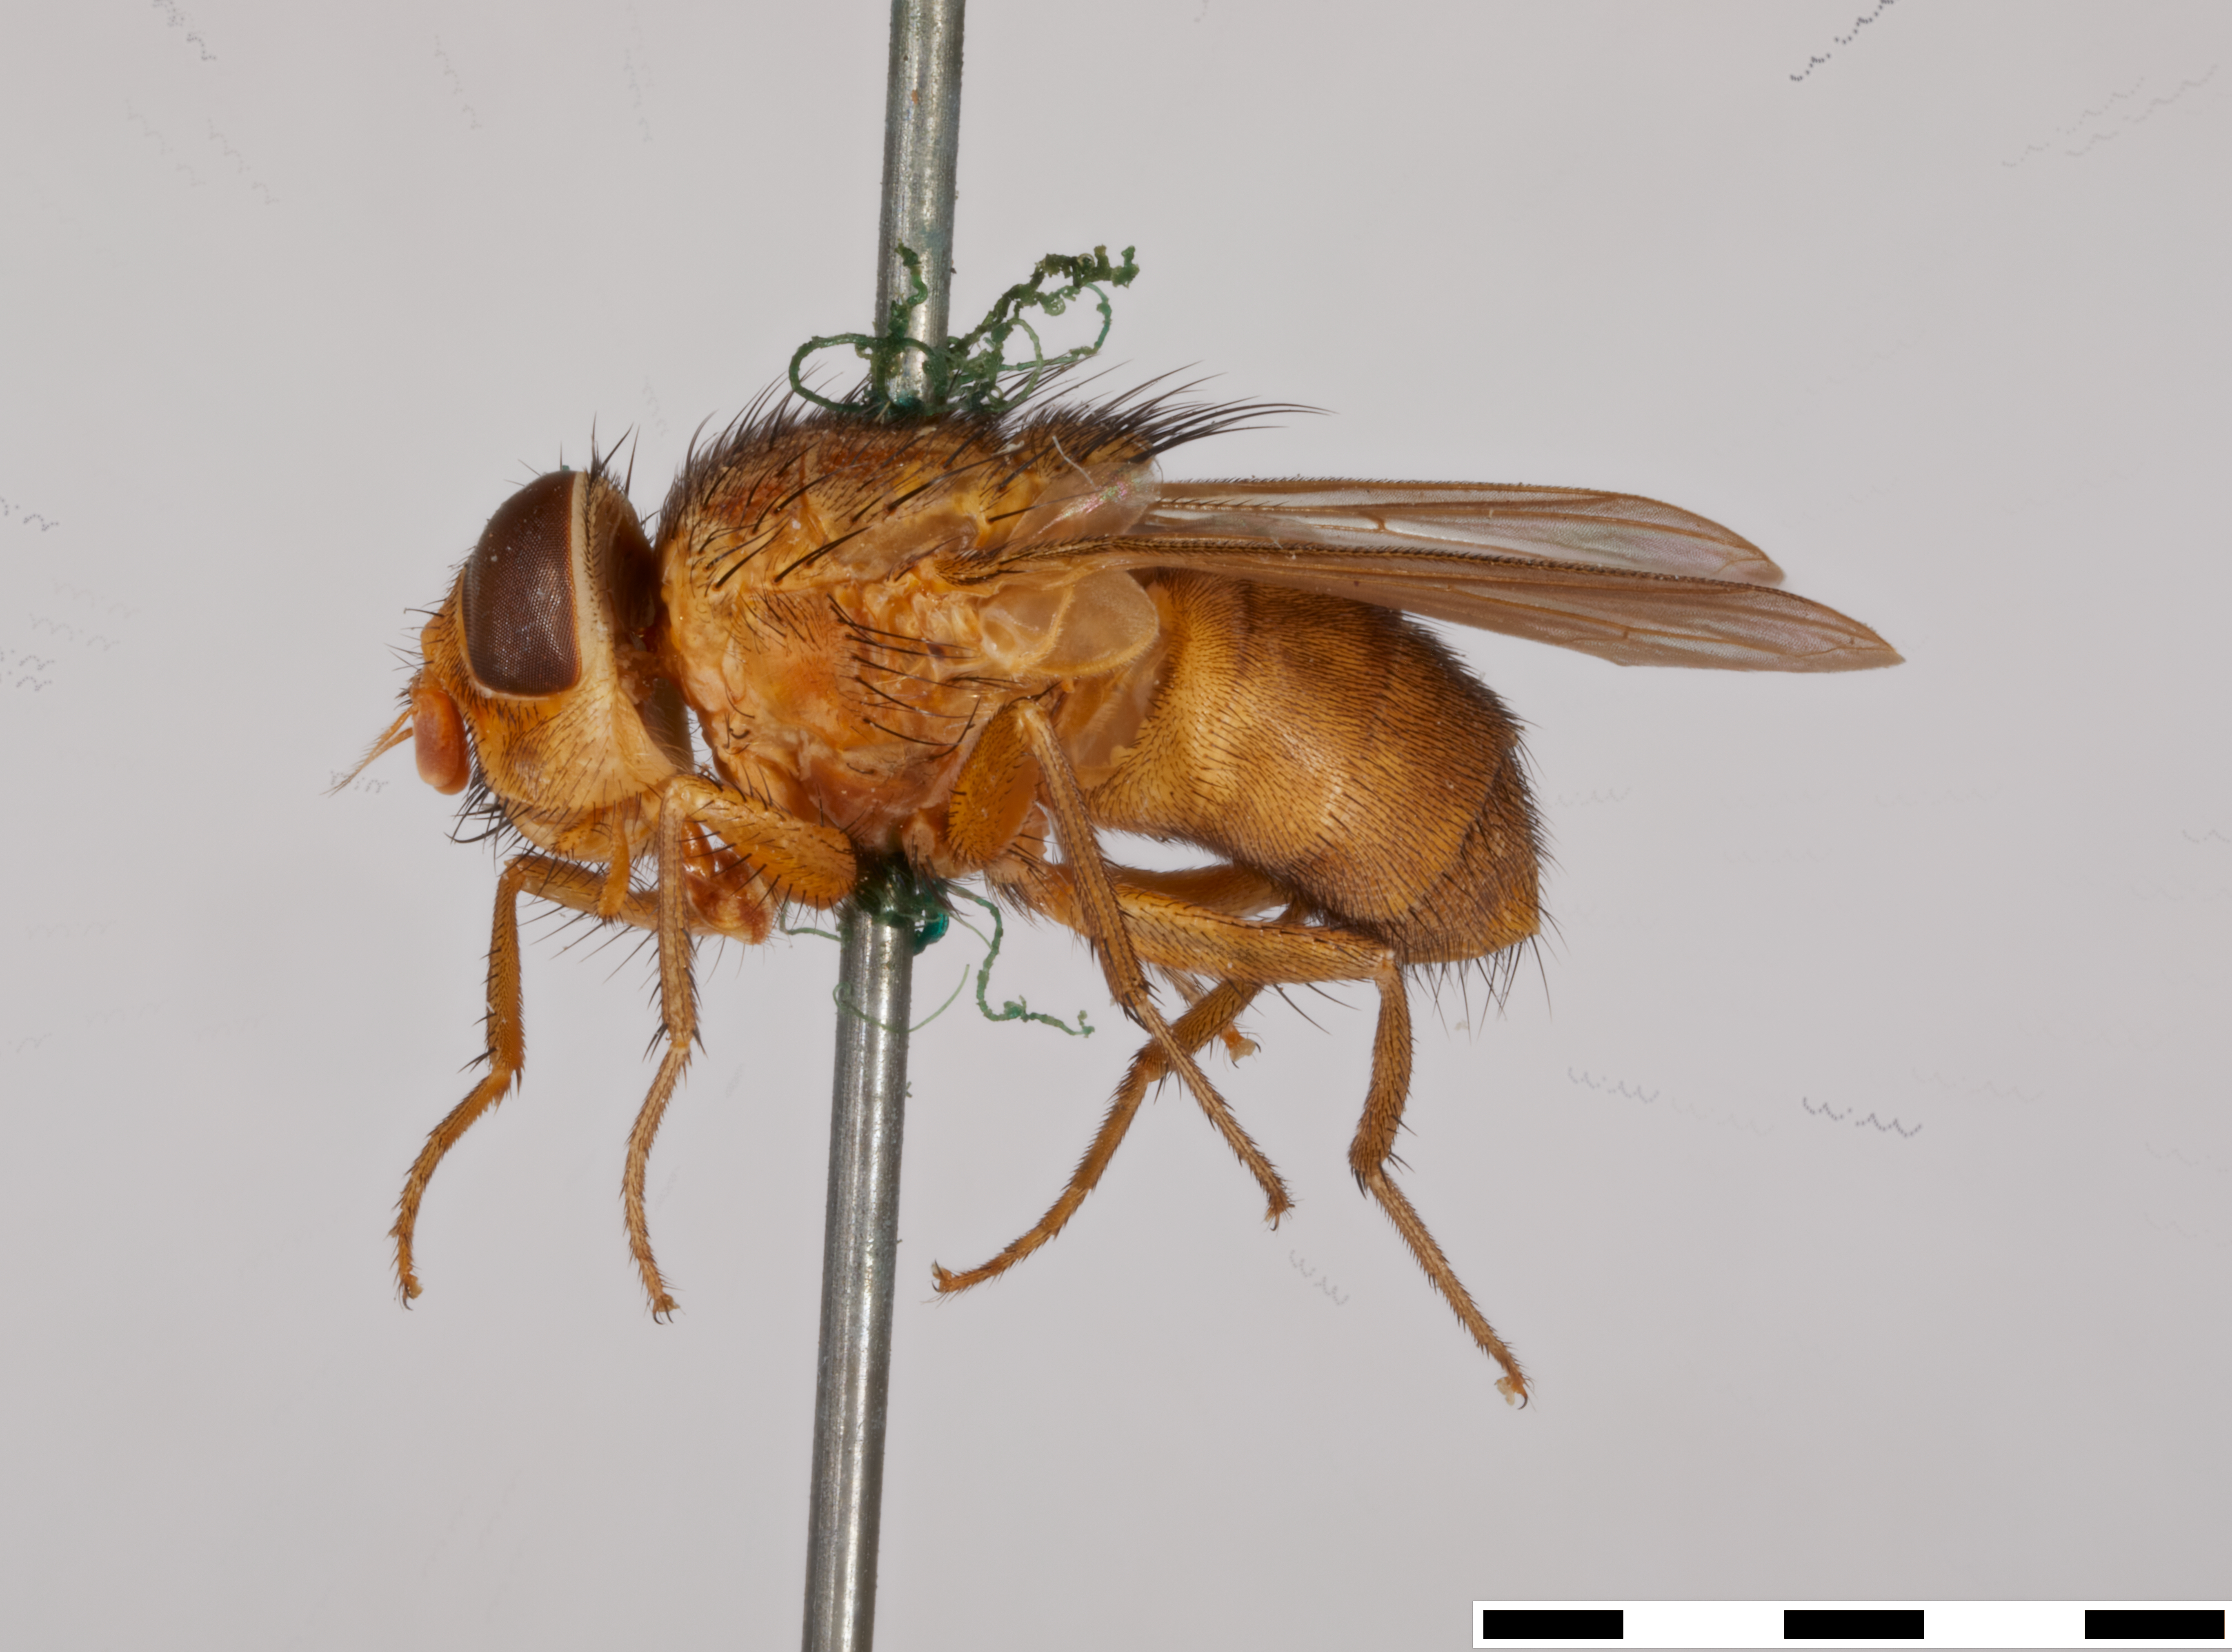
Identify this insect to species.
Booponus intonsus
